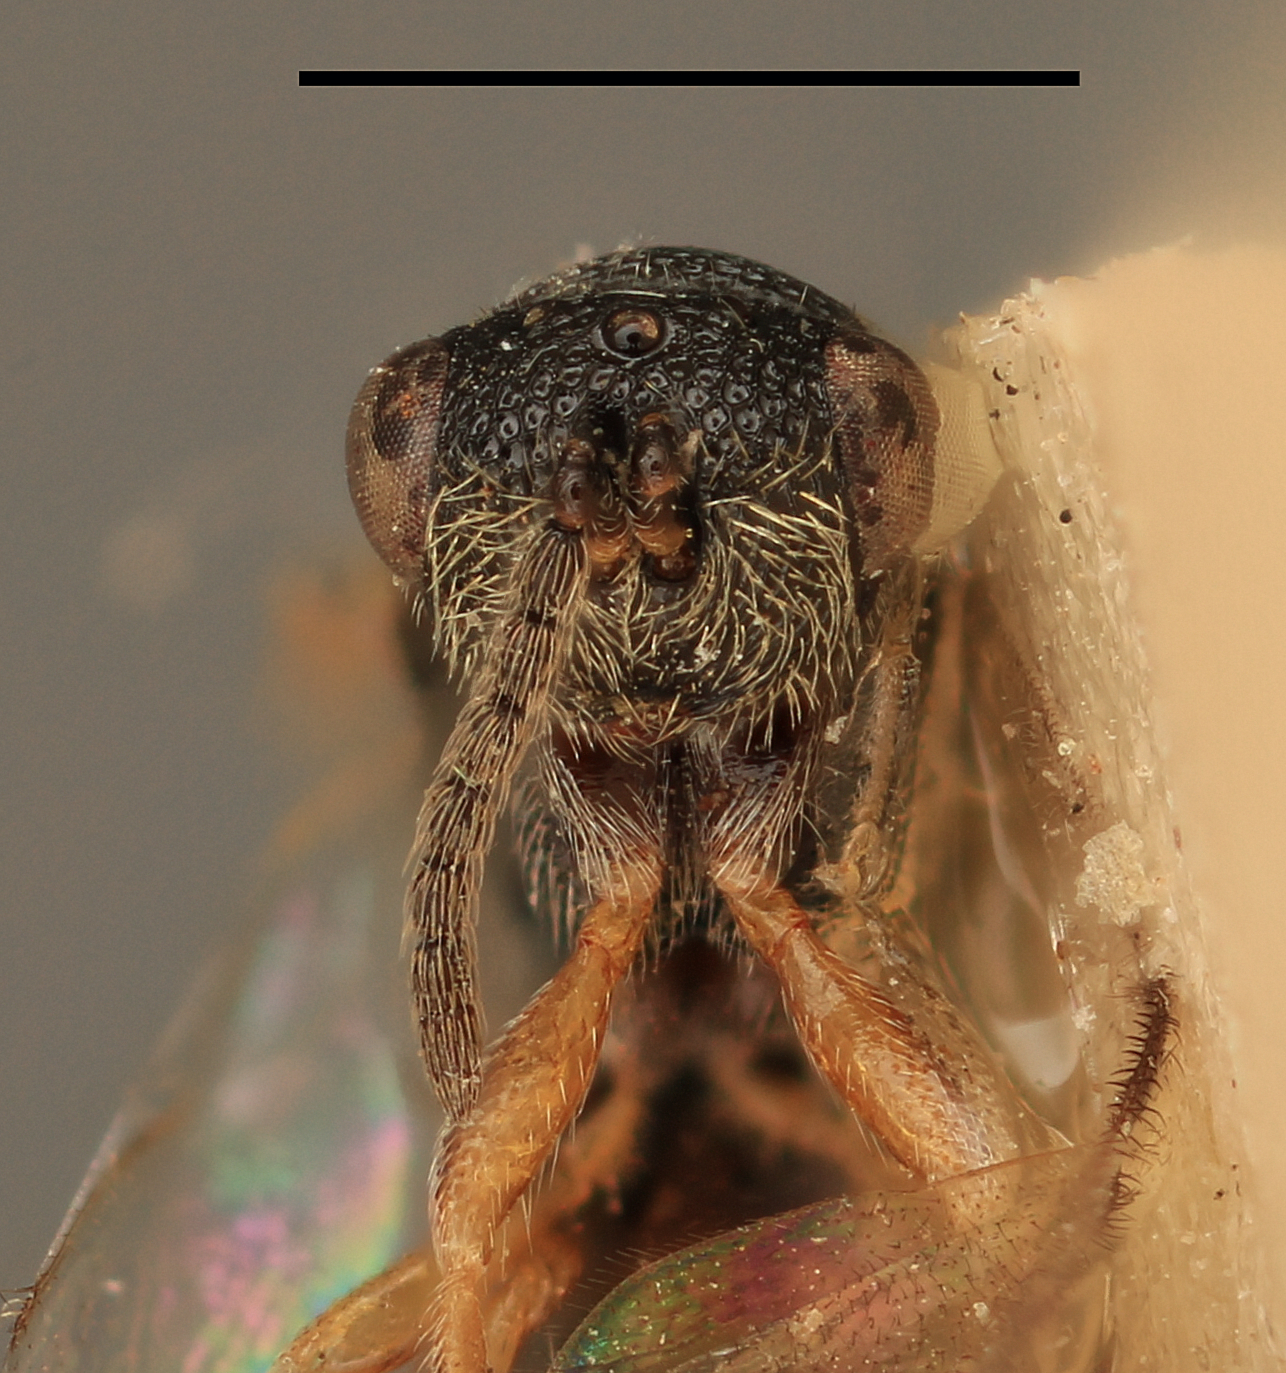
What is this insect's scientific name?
Eurytoma quadrata
